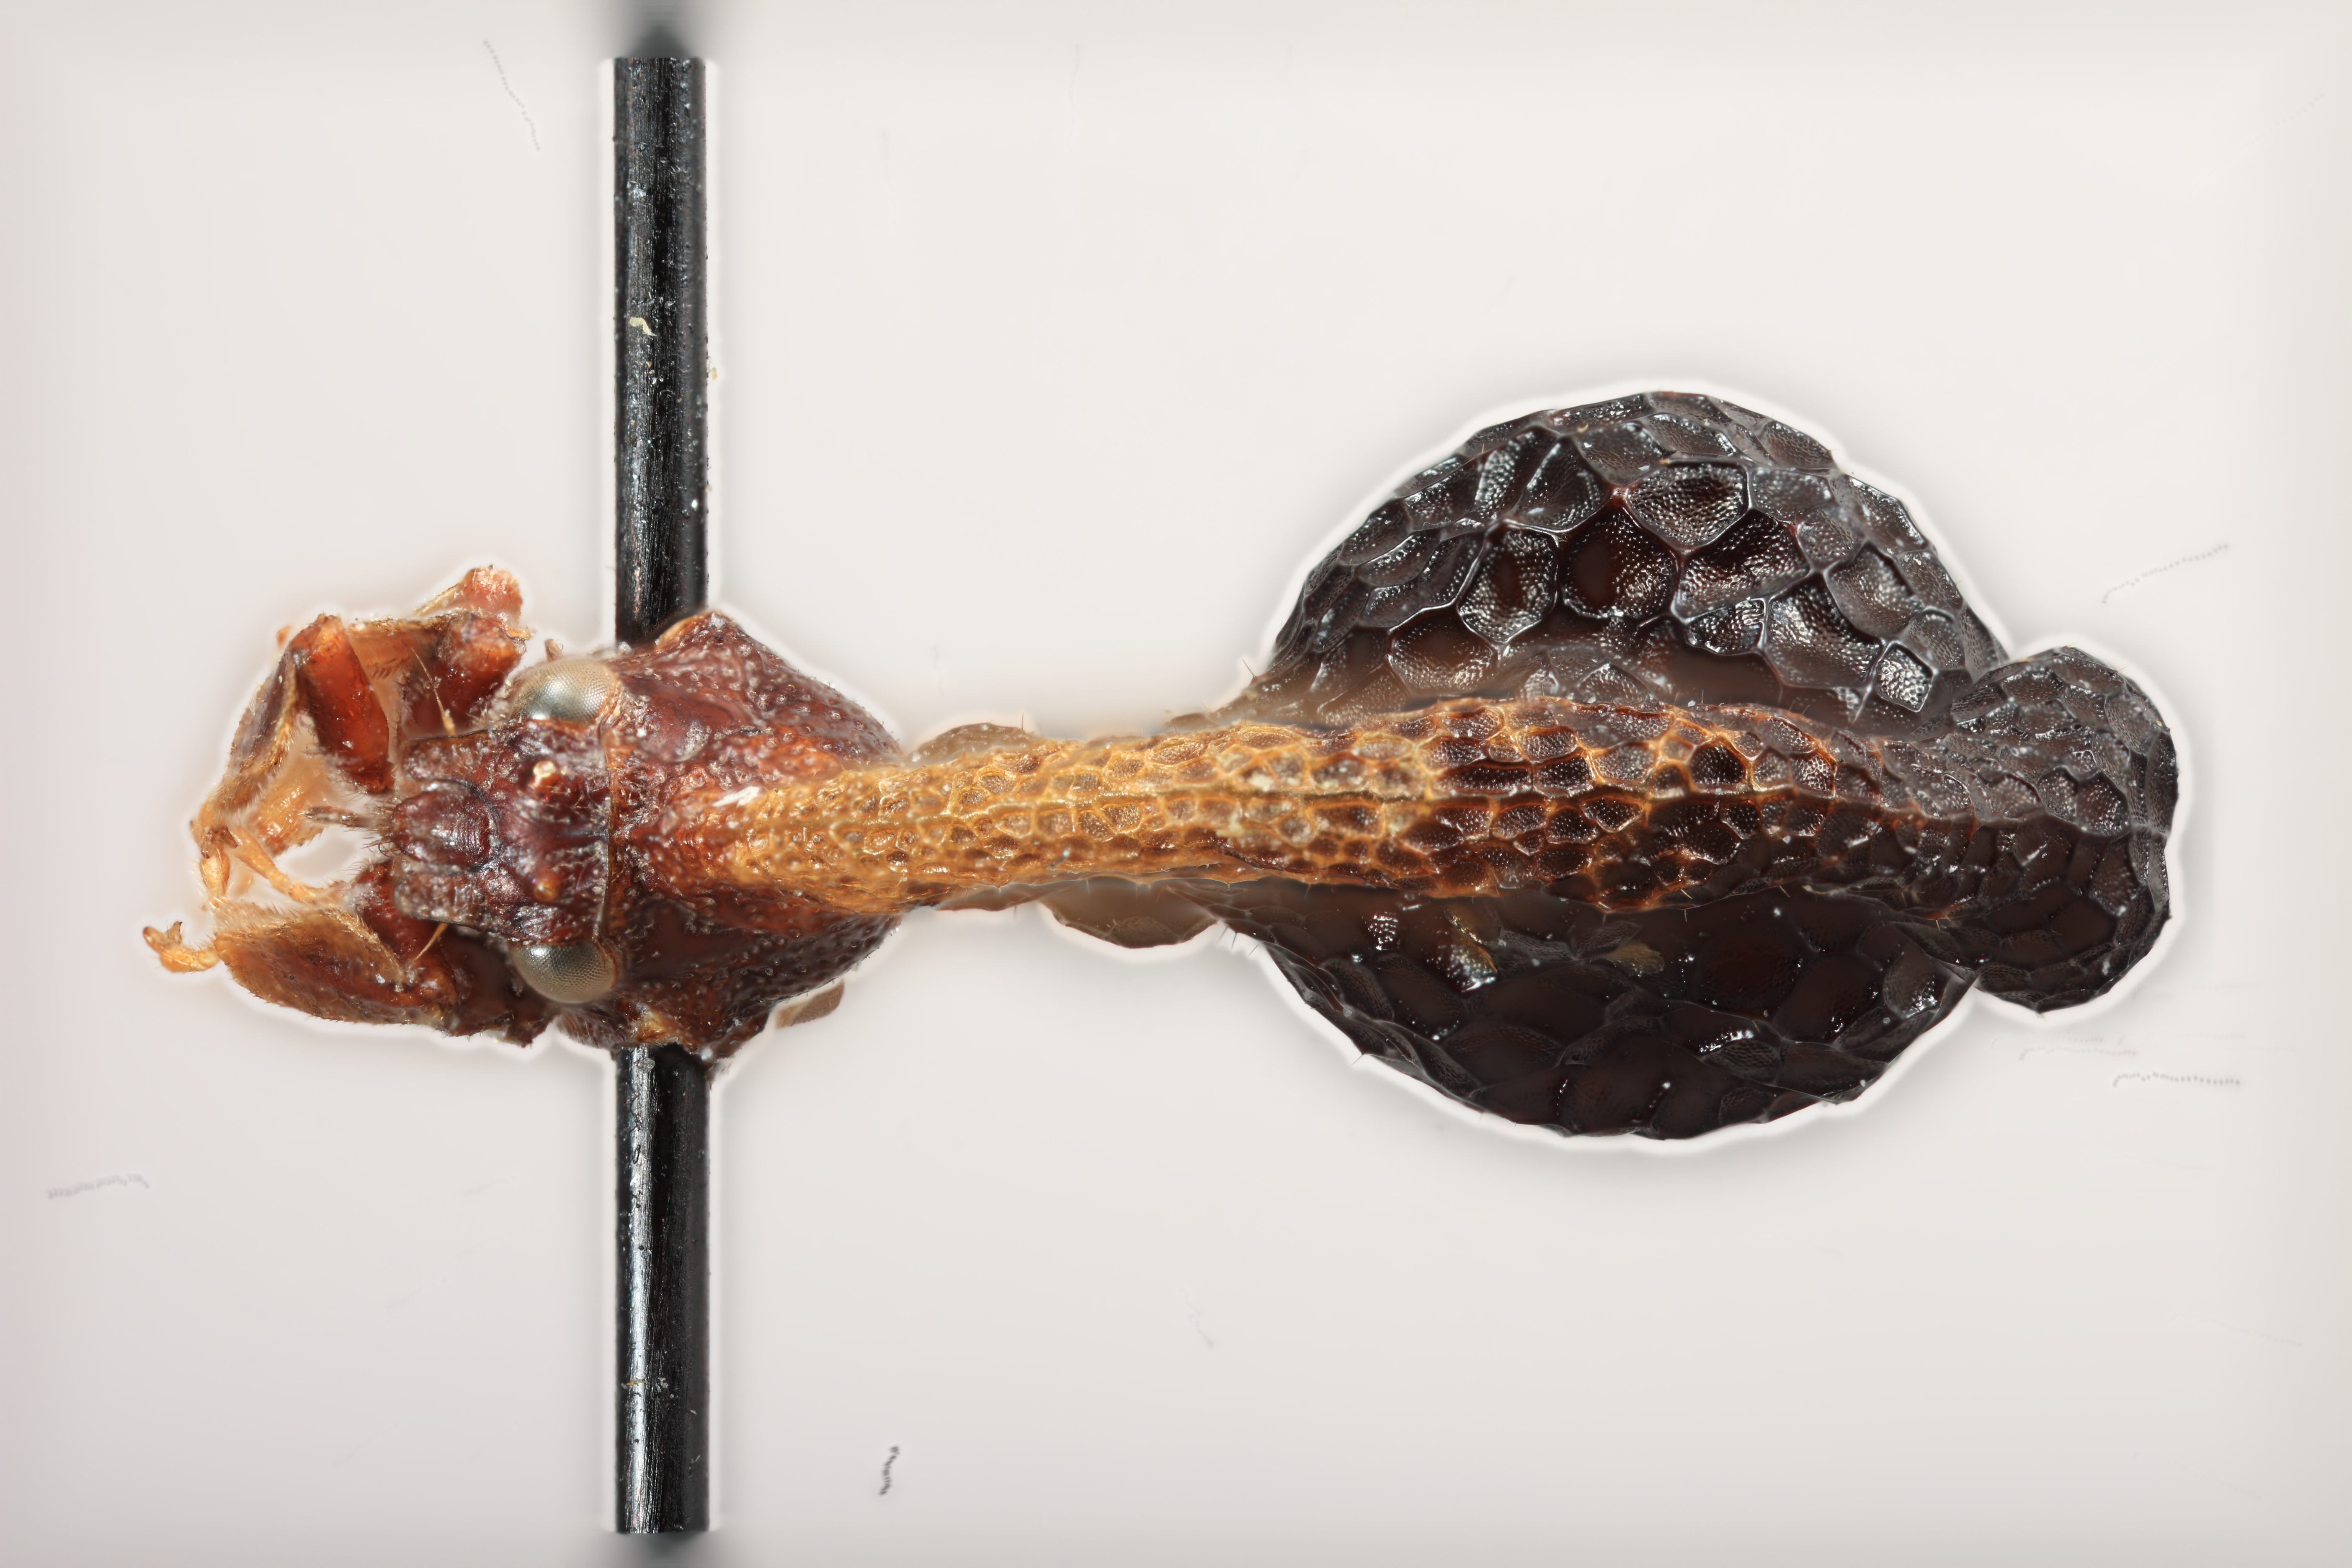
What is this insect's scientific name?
Cladonota bulbosa
